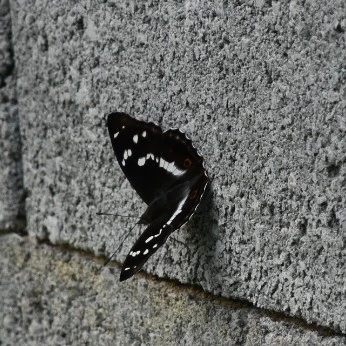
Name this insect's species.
Apatura iris
